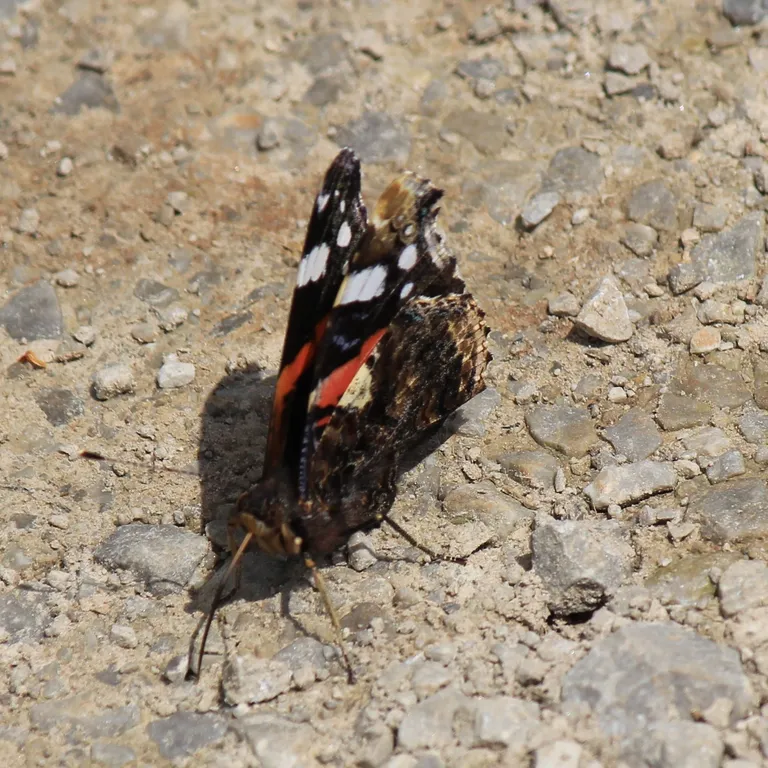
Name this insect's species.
Vanessa atalanta
